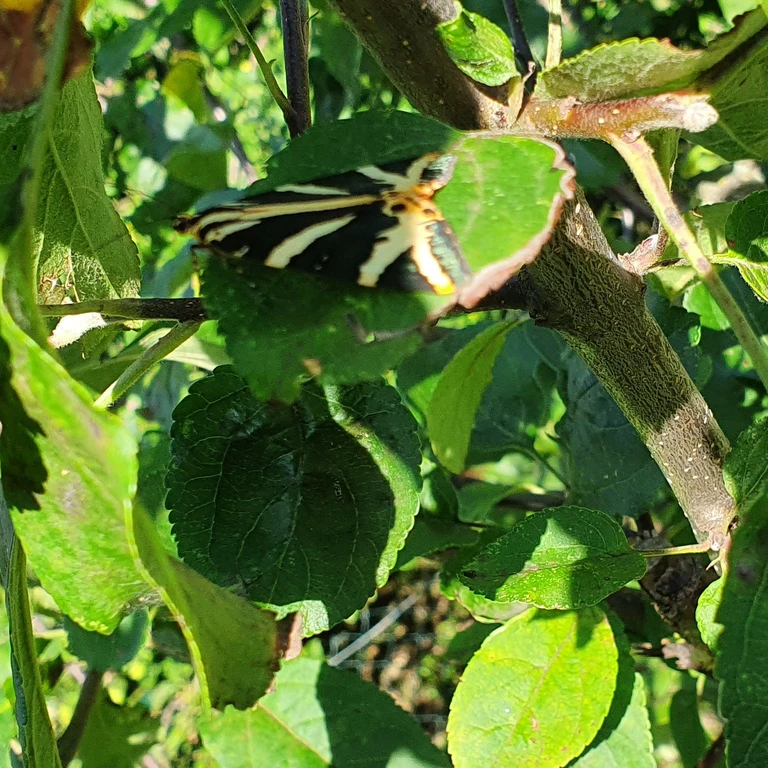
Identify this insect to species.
Euplagia quadripunctaria
